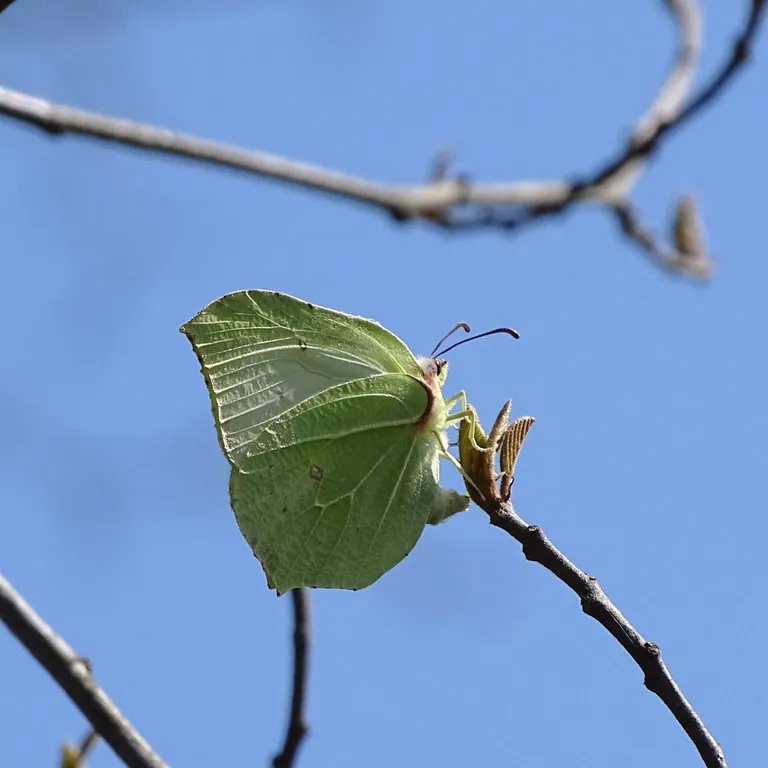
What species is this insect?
Gonepteryx rhamni
